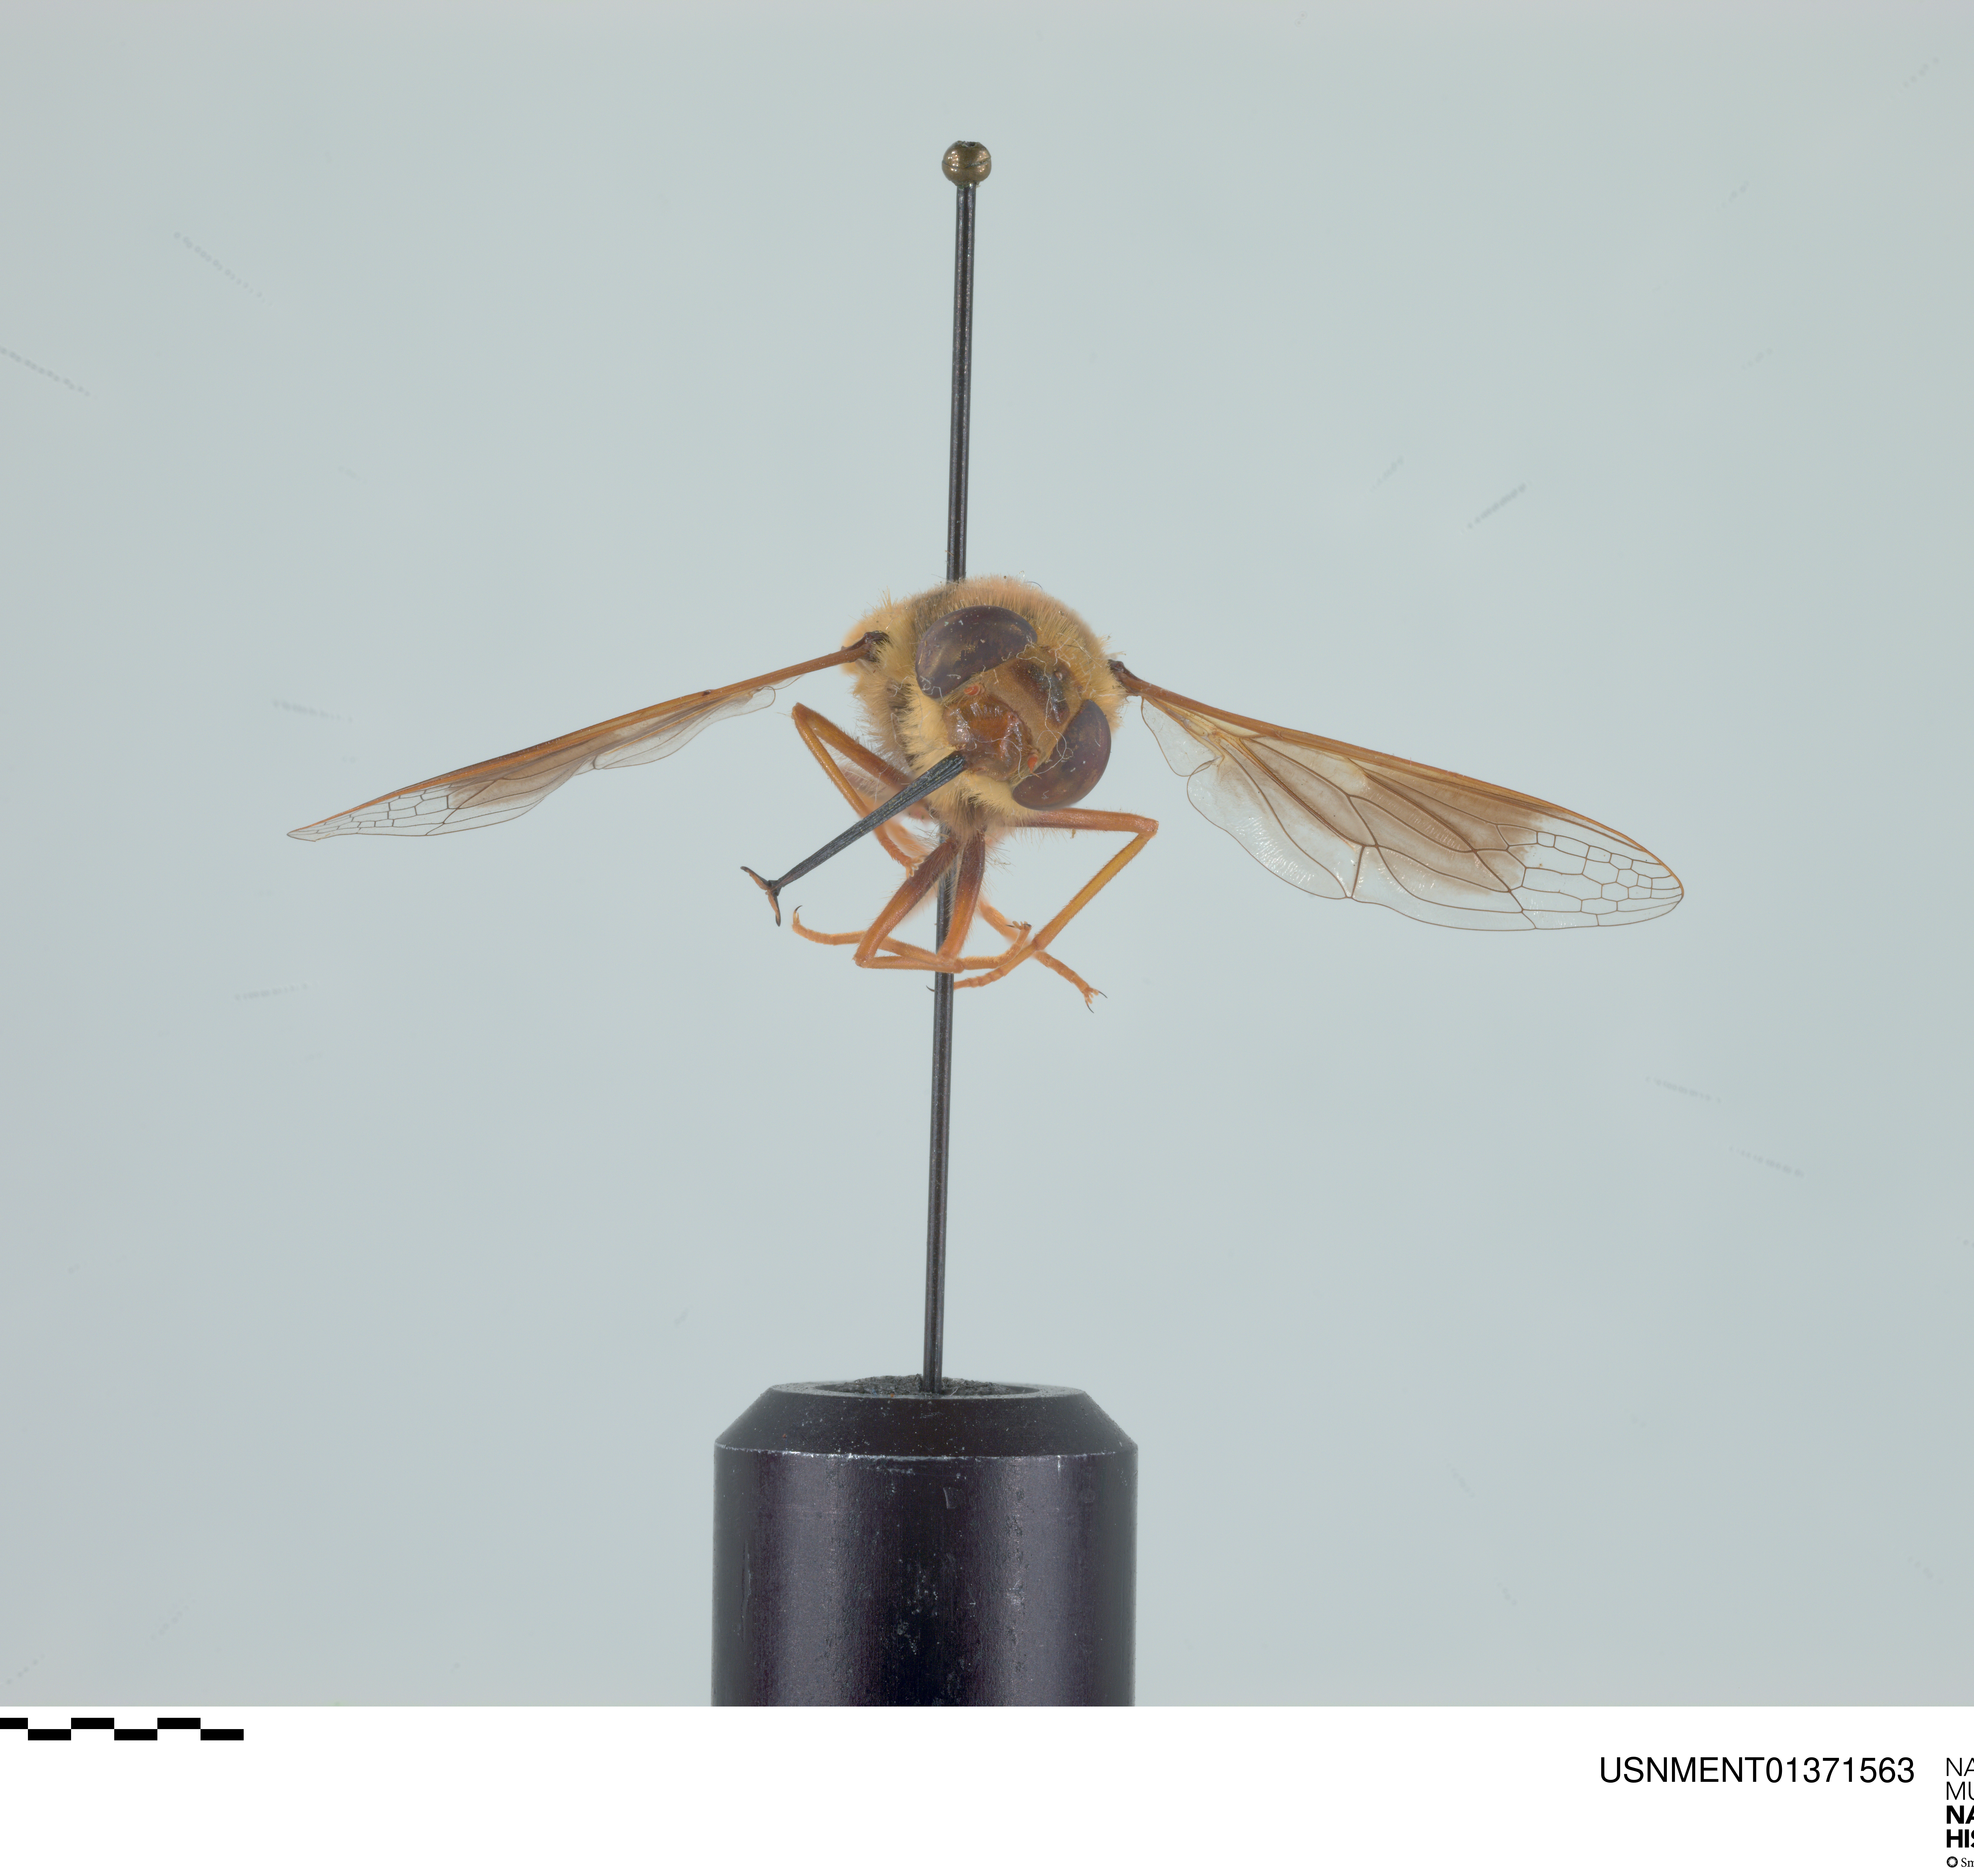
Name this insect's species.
Nemestrinus rufipes
